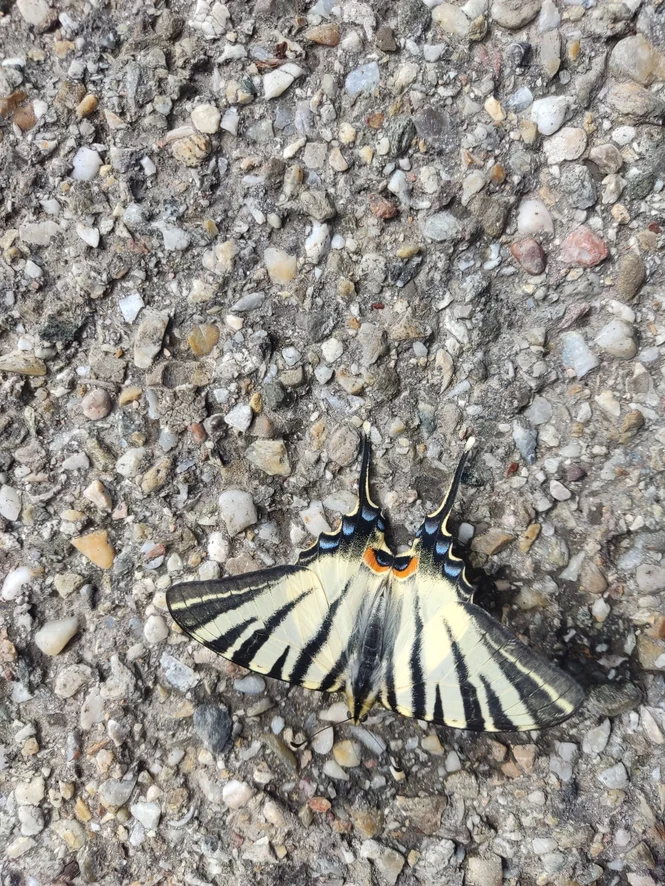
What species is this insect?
Iphiclides podalirius
